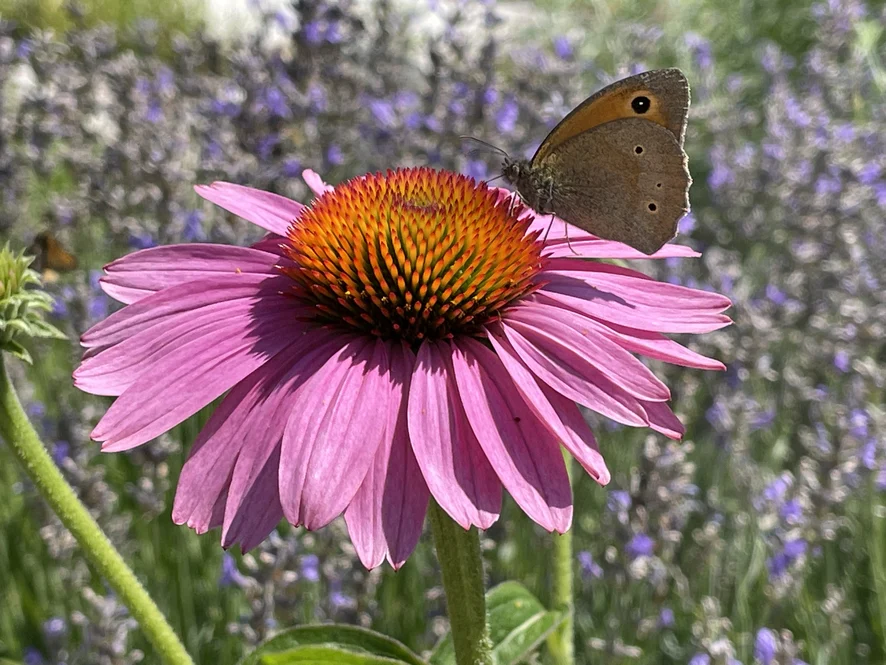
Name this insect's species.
Maniola jurtina
